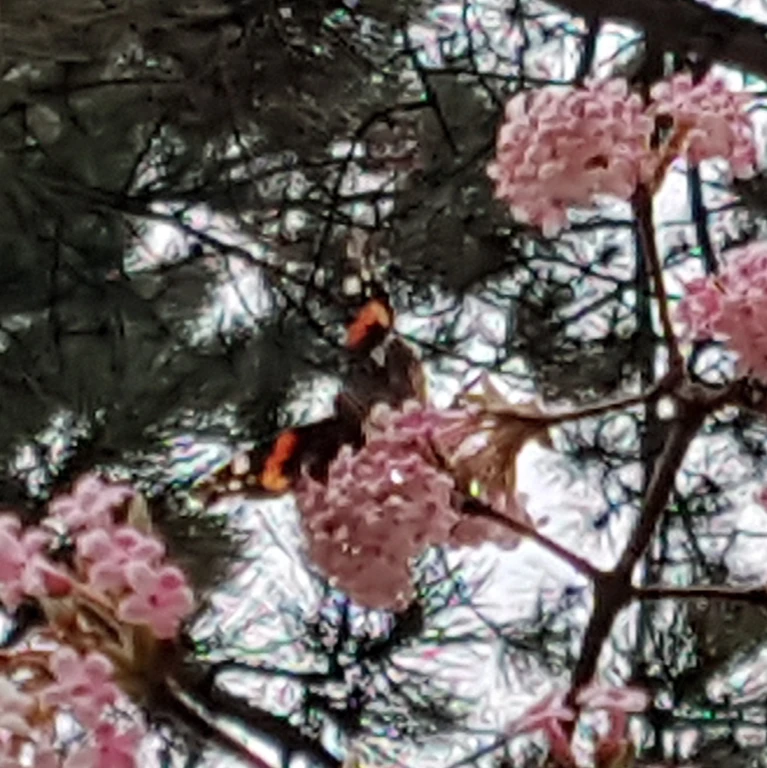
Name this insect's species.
Vanessa atalanta
